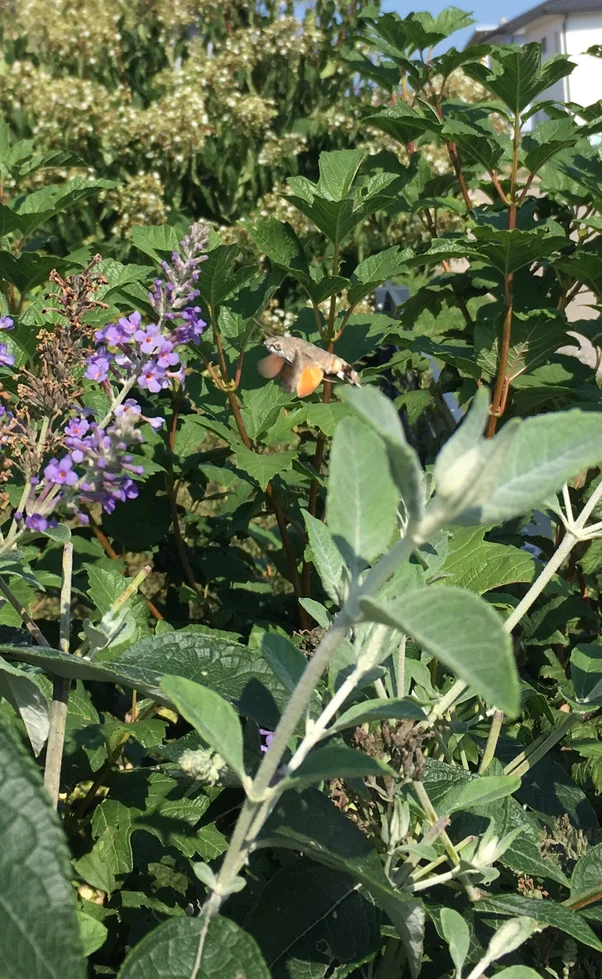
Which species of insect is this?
Macroglossum stellatarum
